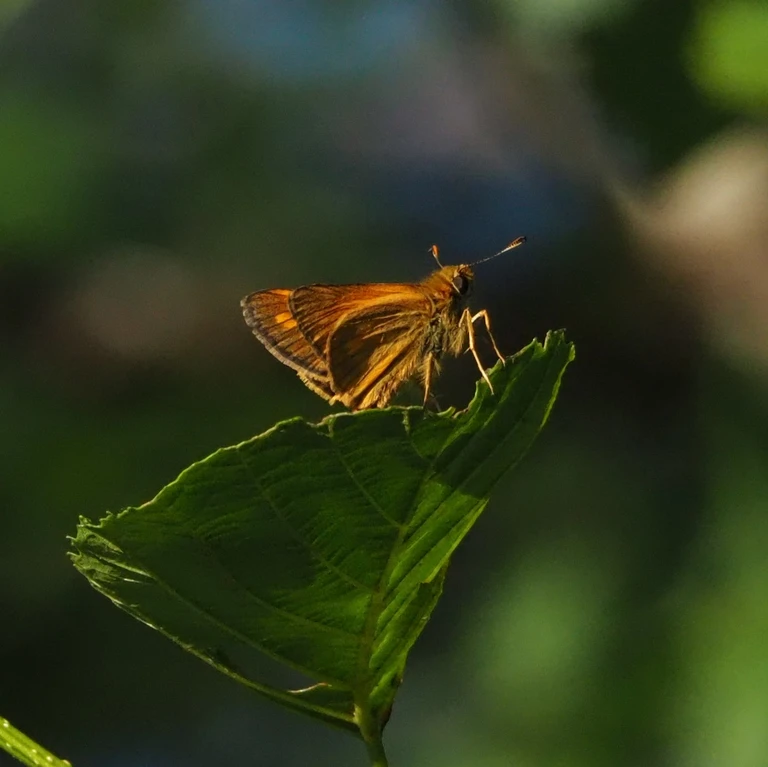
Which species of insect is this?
Ochlodes sylvanus (also Ochlodes venata)
